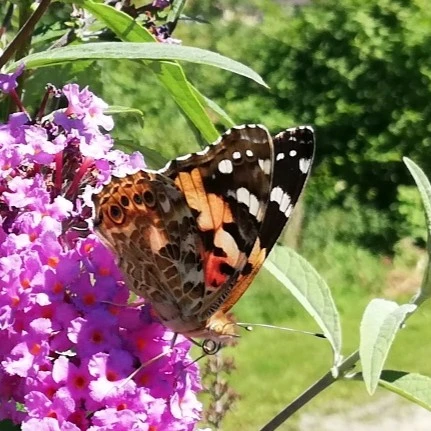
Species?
Vanessa cardui
